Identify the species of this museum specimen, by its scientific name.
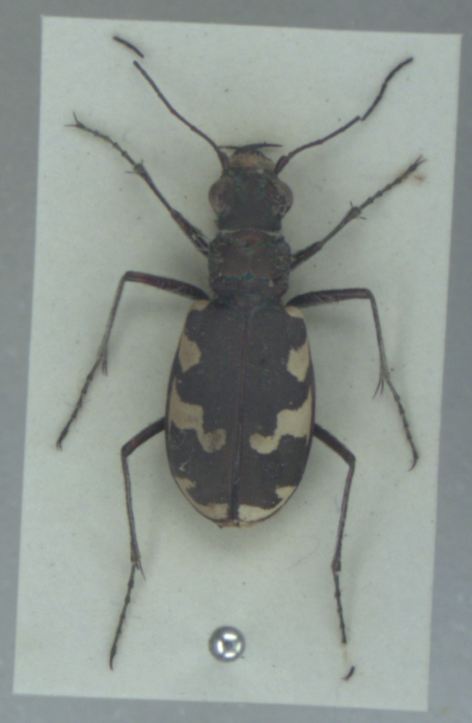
Cicindela maritima
